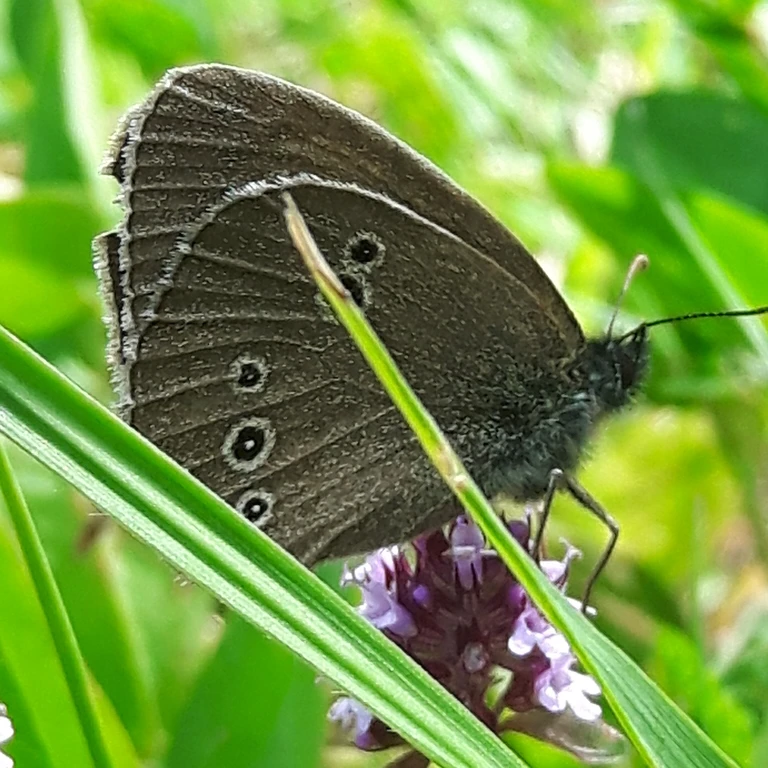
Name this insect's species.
Aphantopus hyperantus
